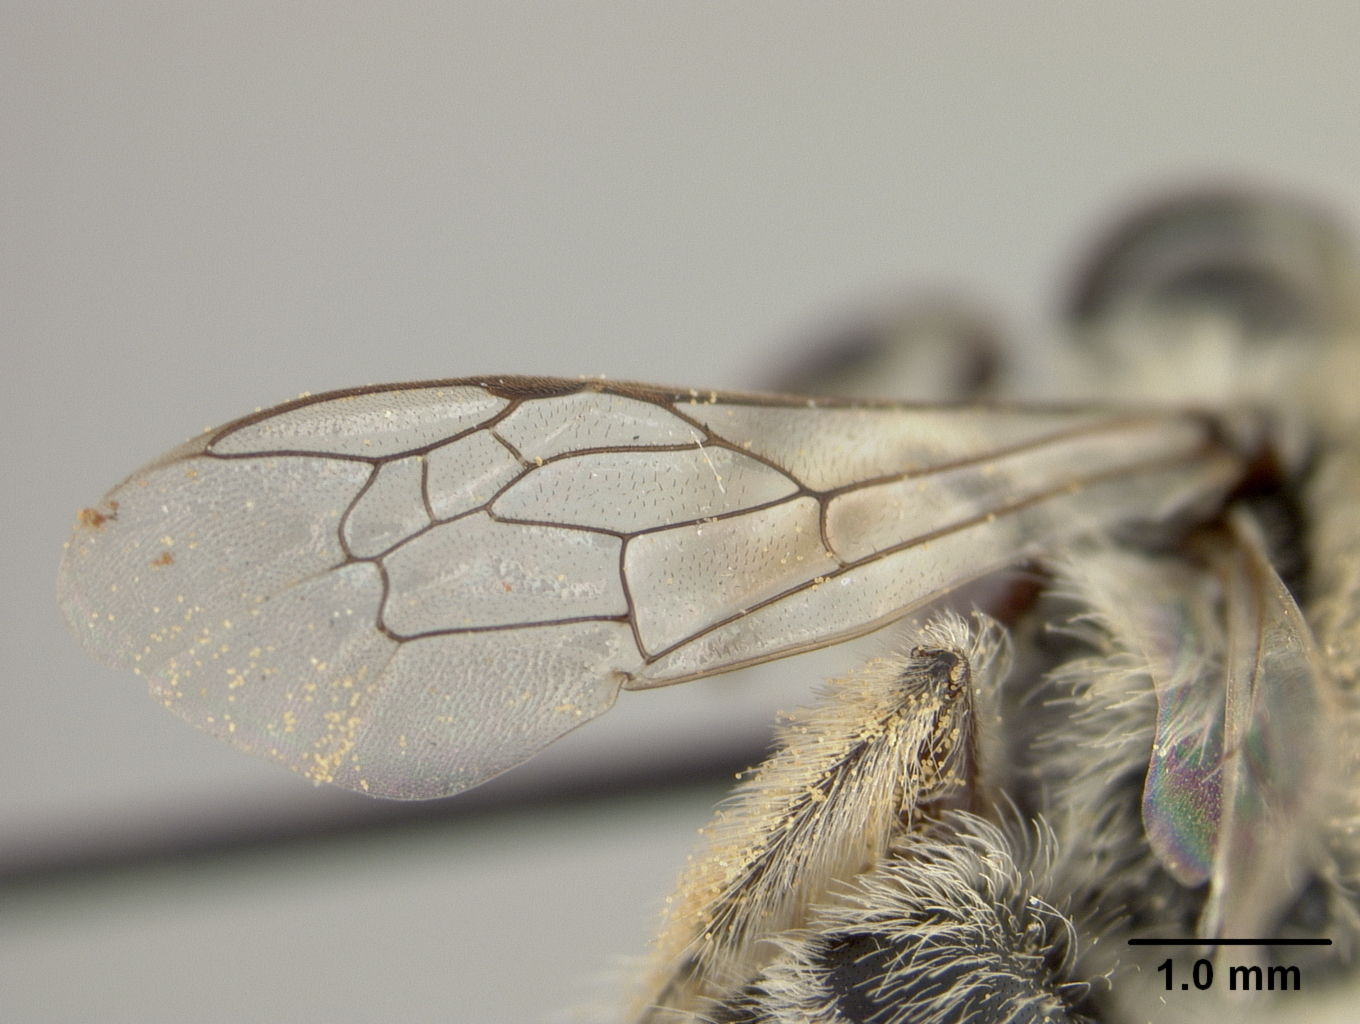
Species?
Colletes arenicola
